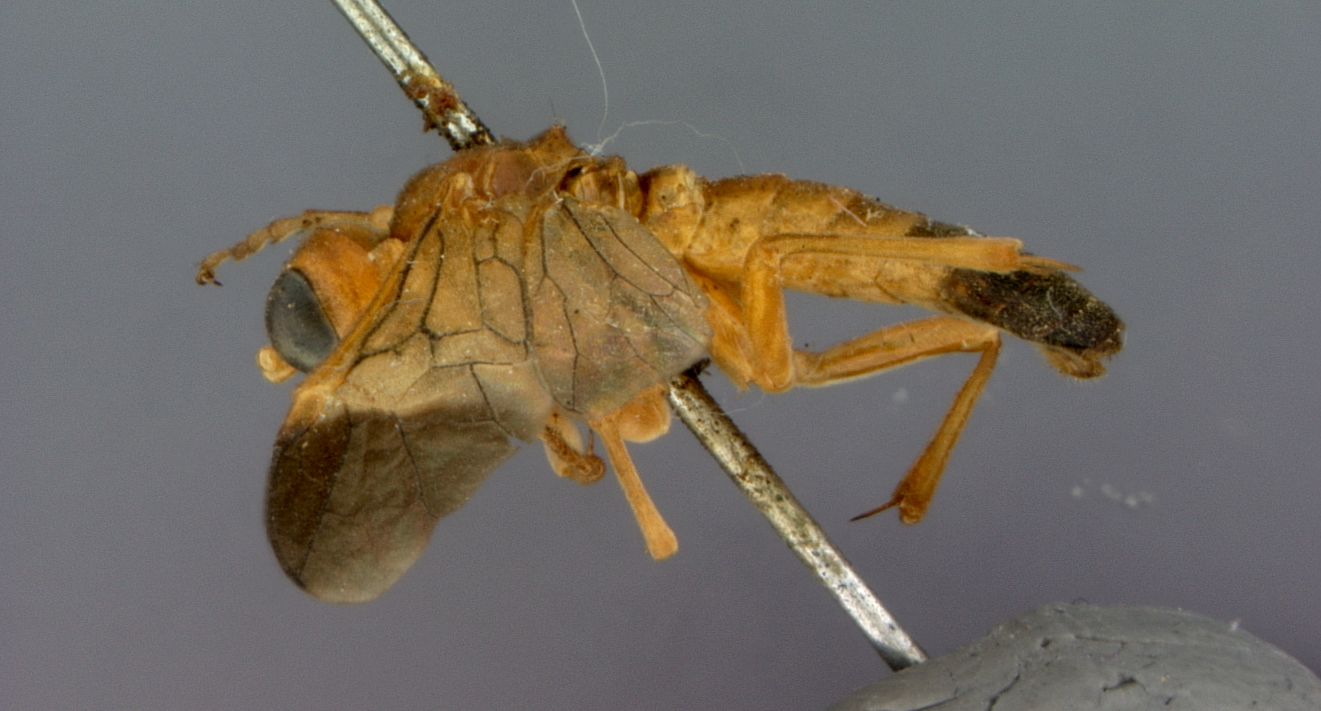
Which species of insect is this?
Tenthredo fuscoterminata
